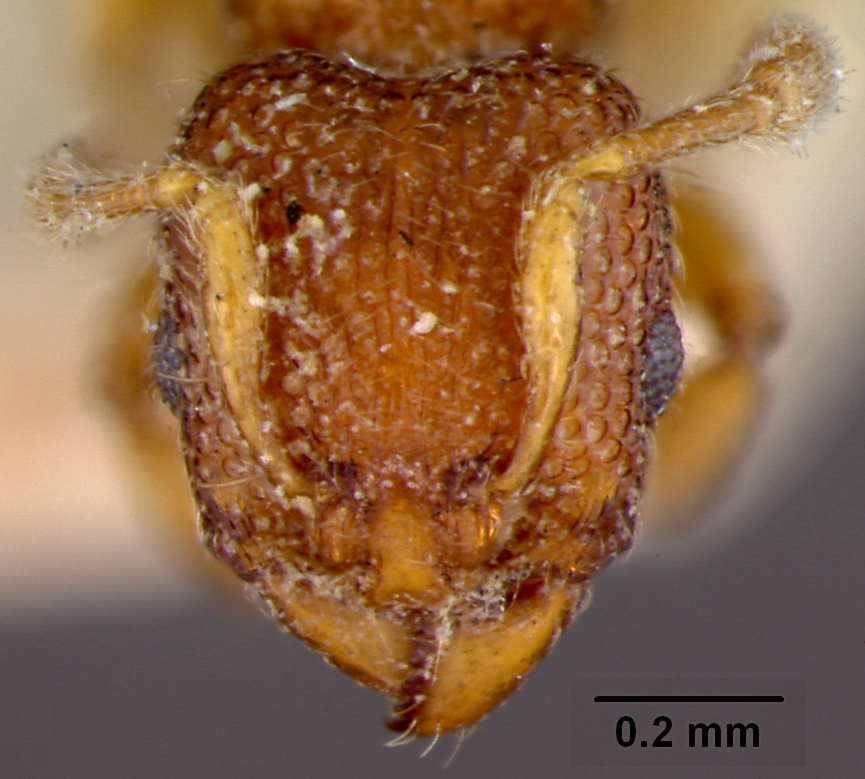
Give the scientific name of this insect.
Vollenhovia dentata
